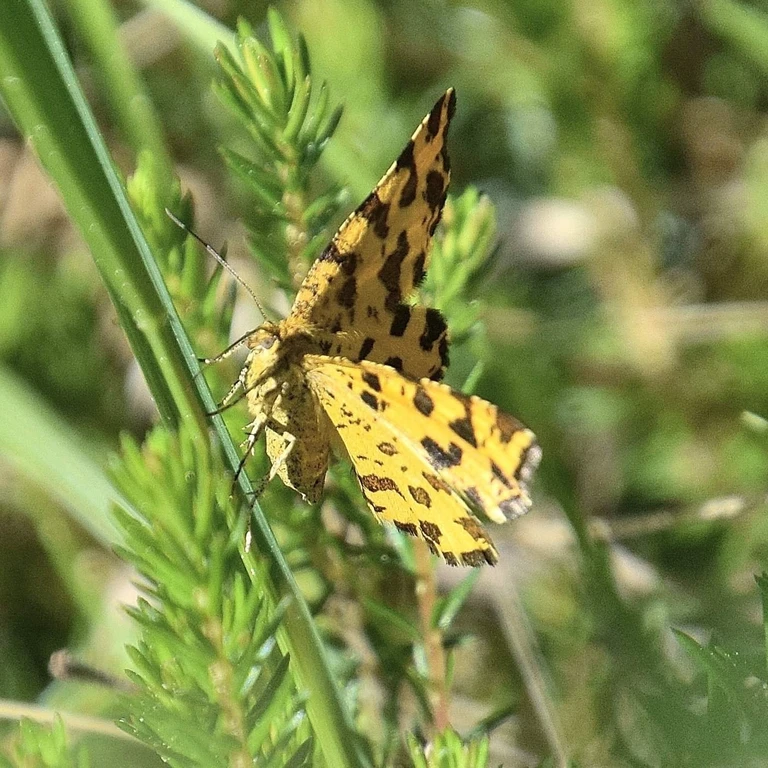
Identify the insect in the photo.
Pseudopanthera macularia
